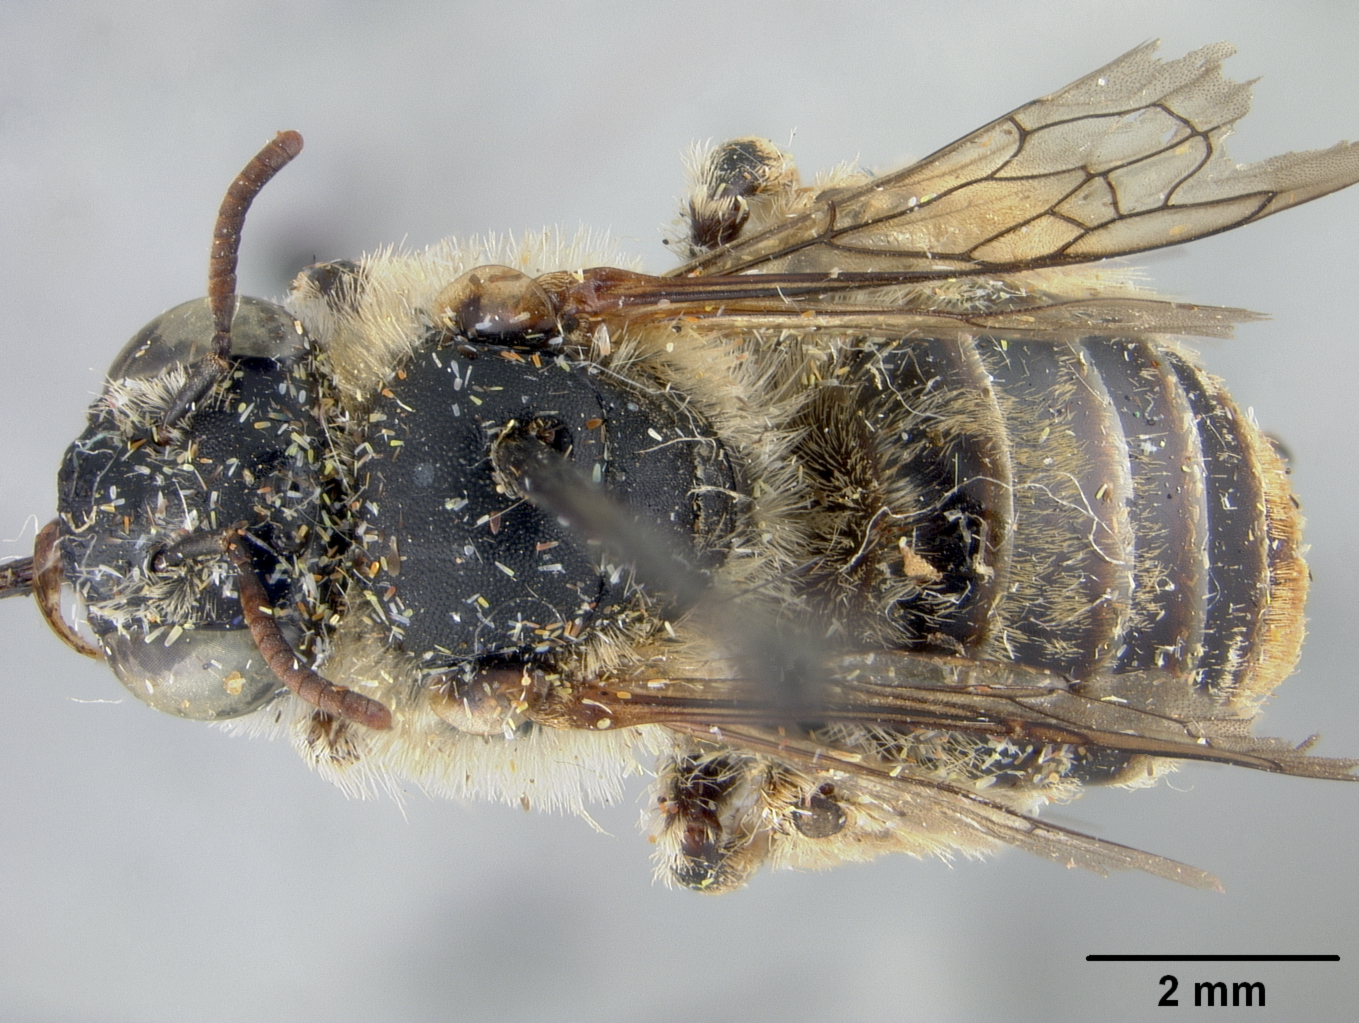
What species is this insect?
Melissodes tenuicincta
